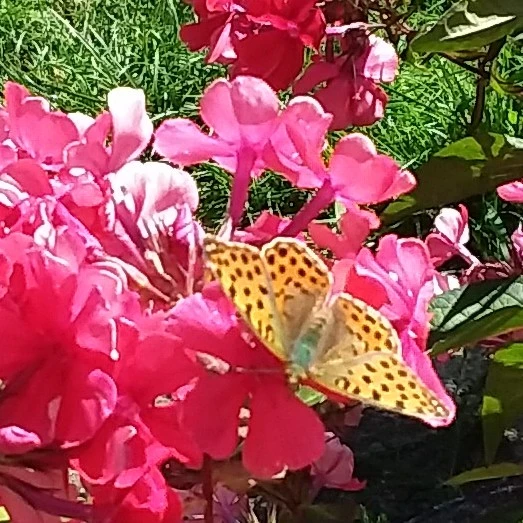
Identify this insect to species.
Issoria lathonia
